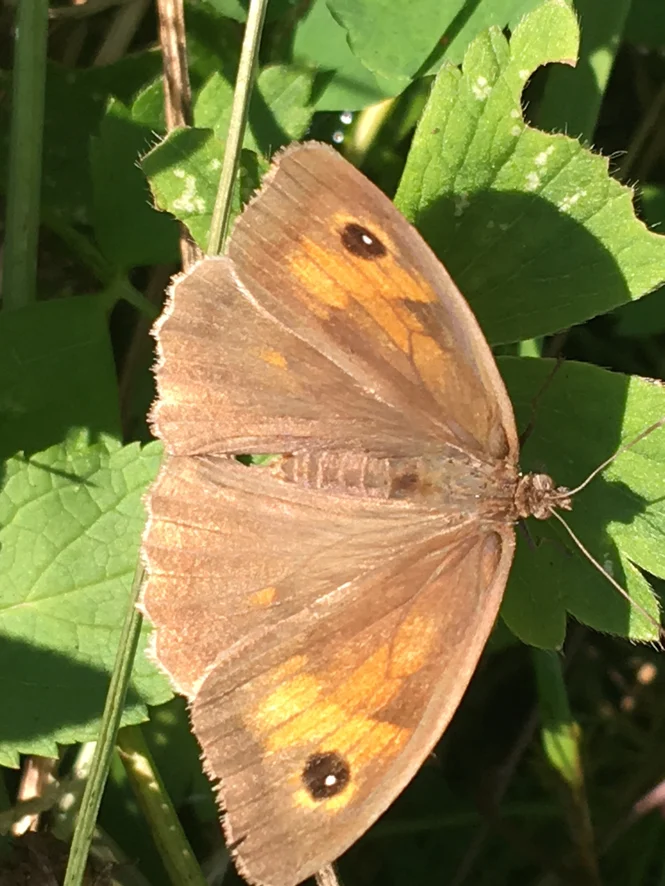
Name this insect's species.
Maniola jurtina
